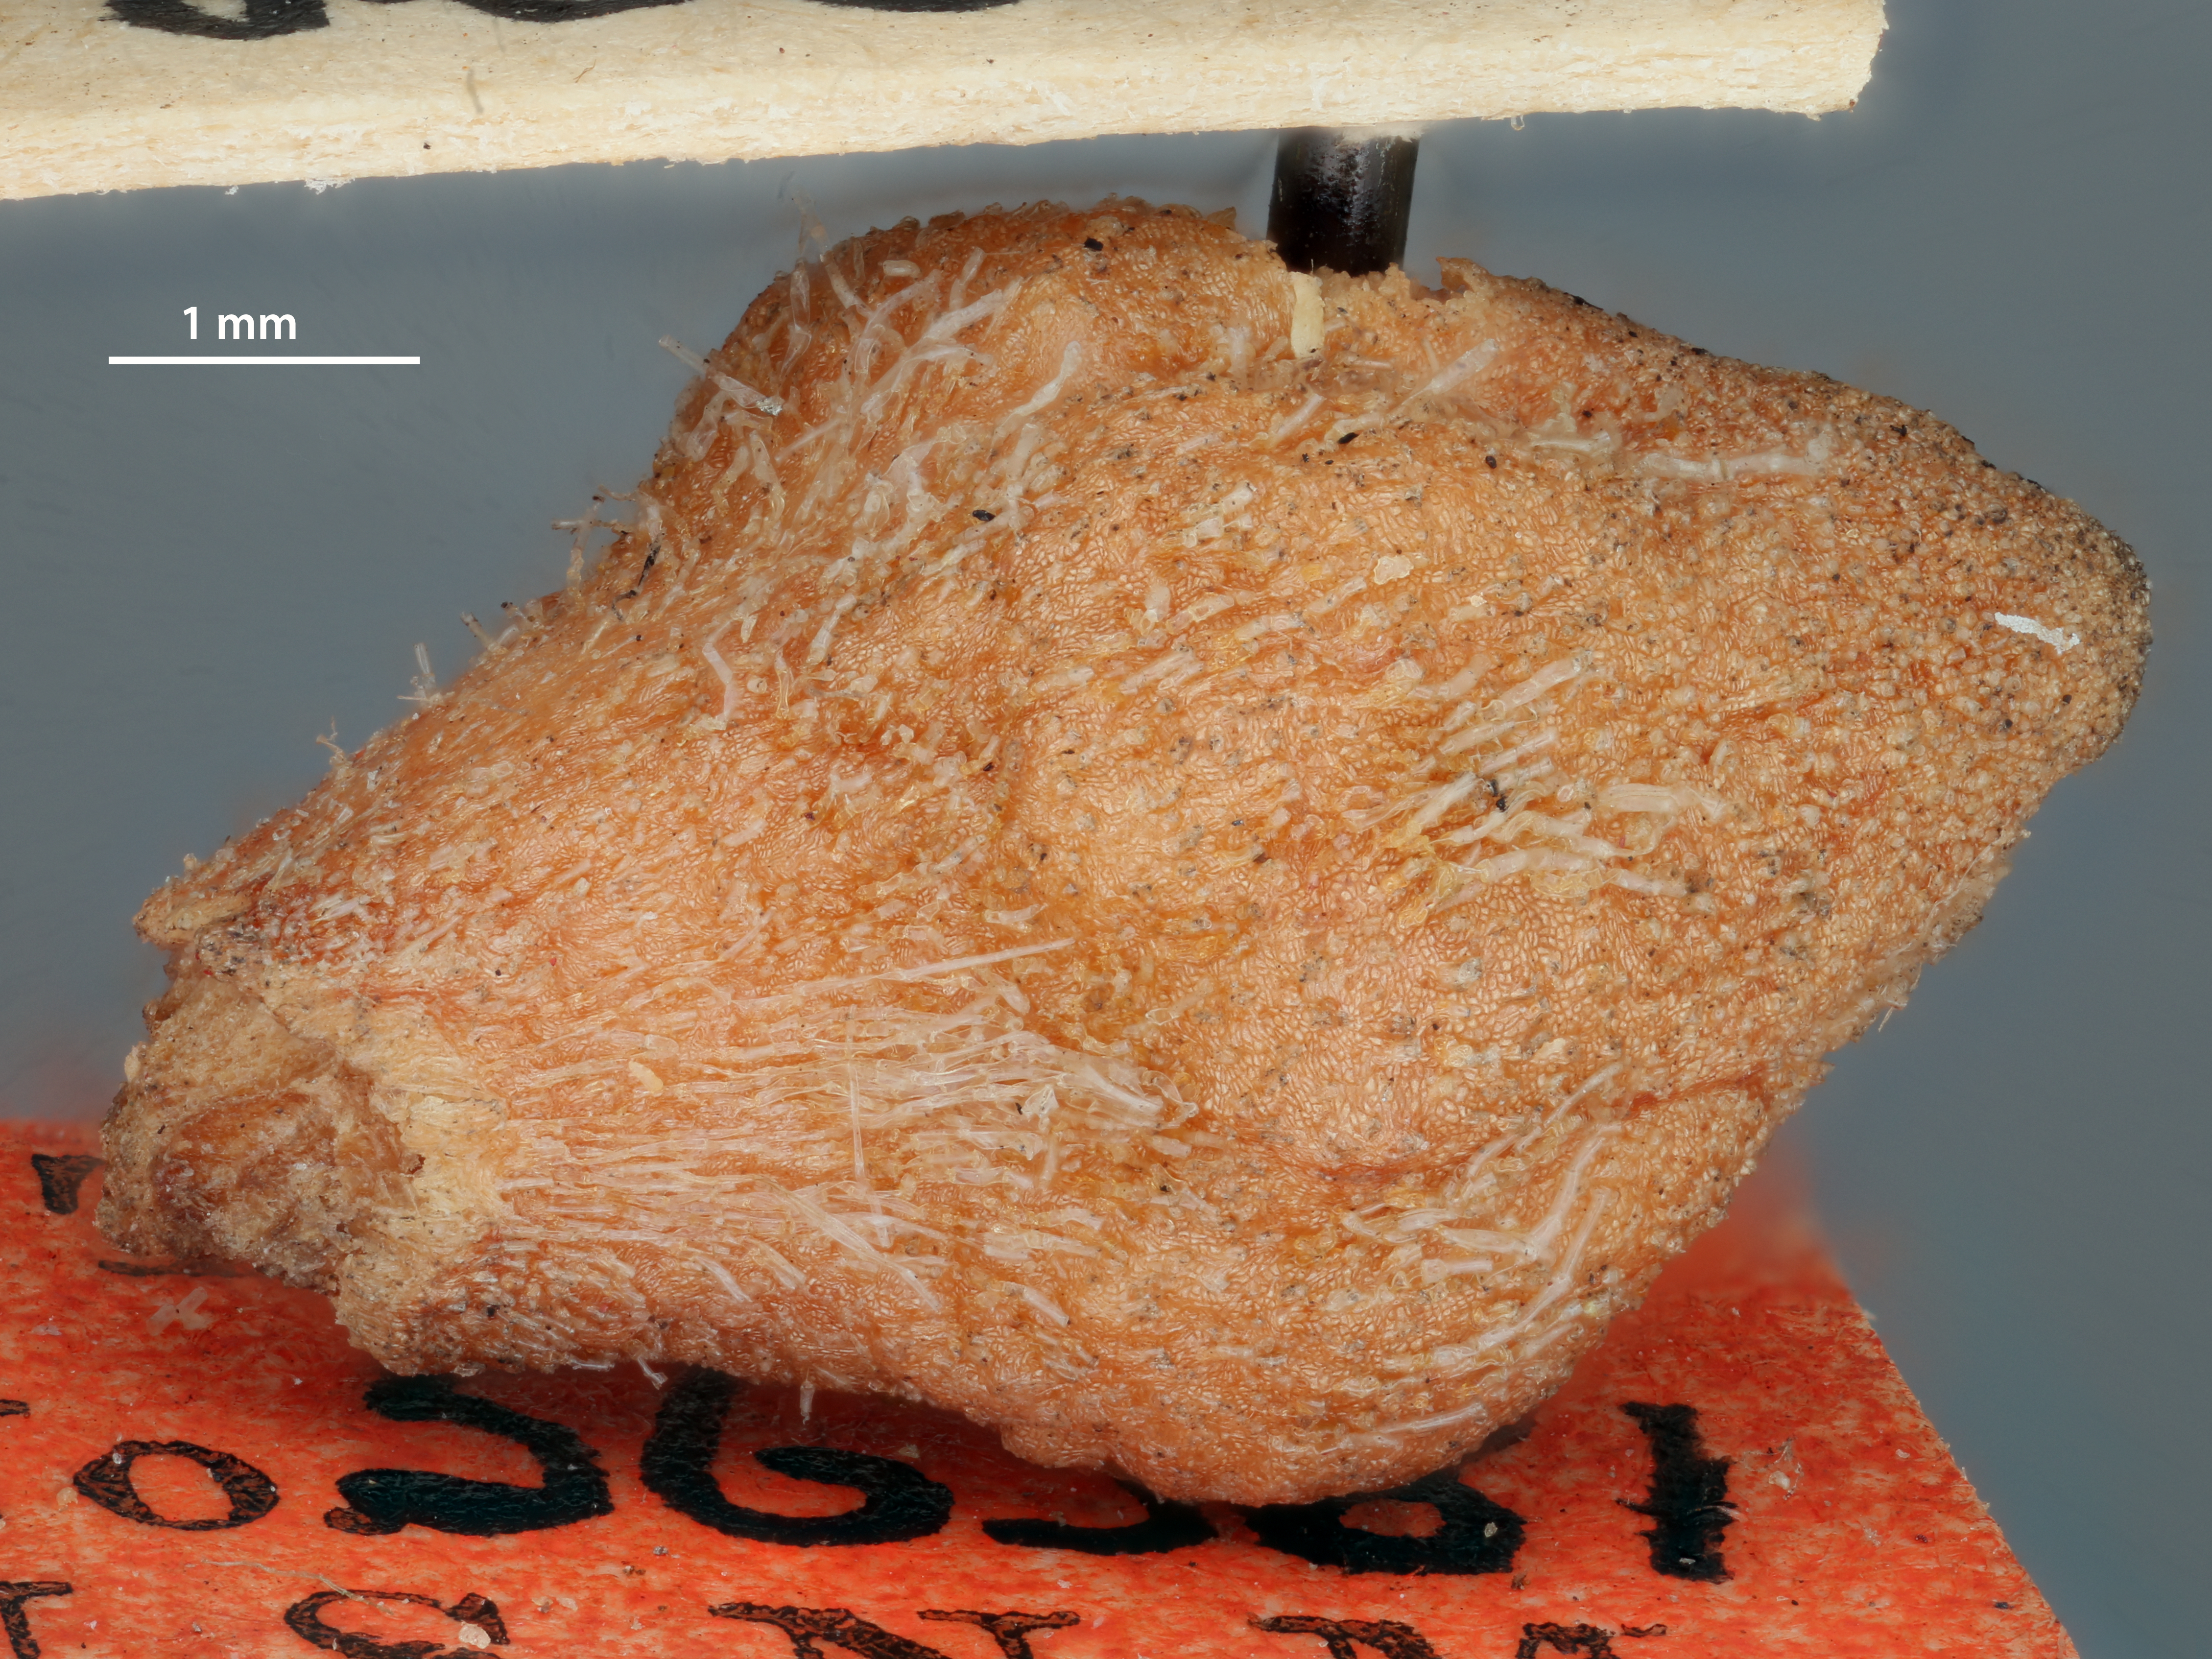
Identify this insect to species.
Andricus furnessulus
